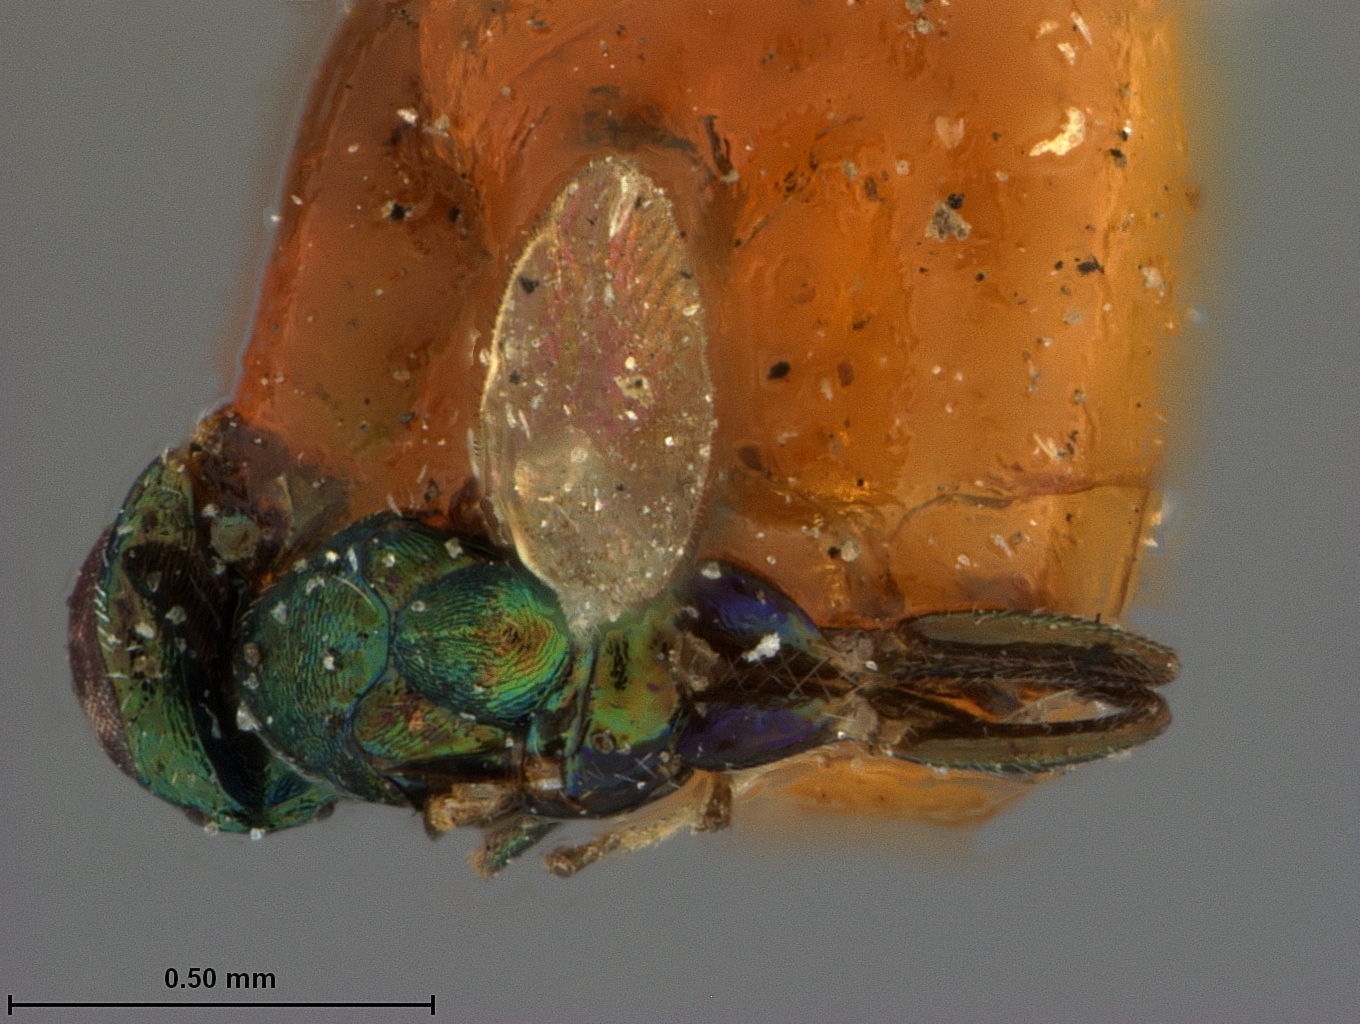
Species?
Torymus neuroterus
